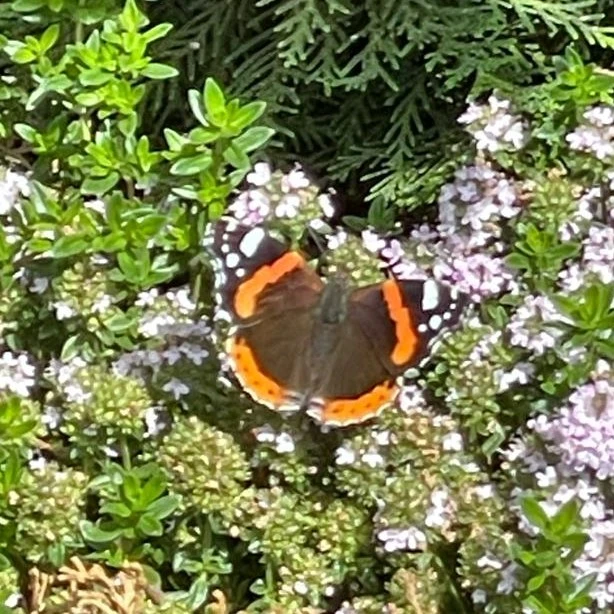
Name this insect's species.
Vanessa atalanta
